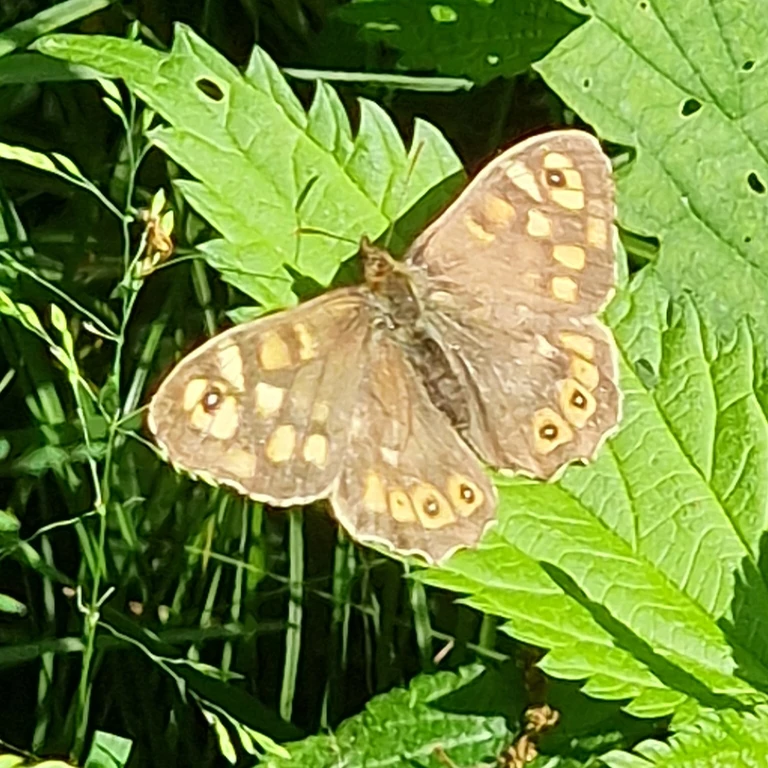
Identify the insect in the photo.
Pararge aegeria
